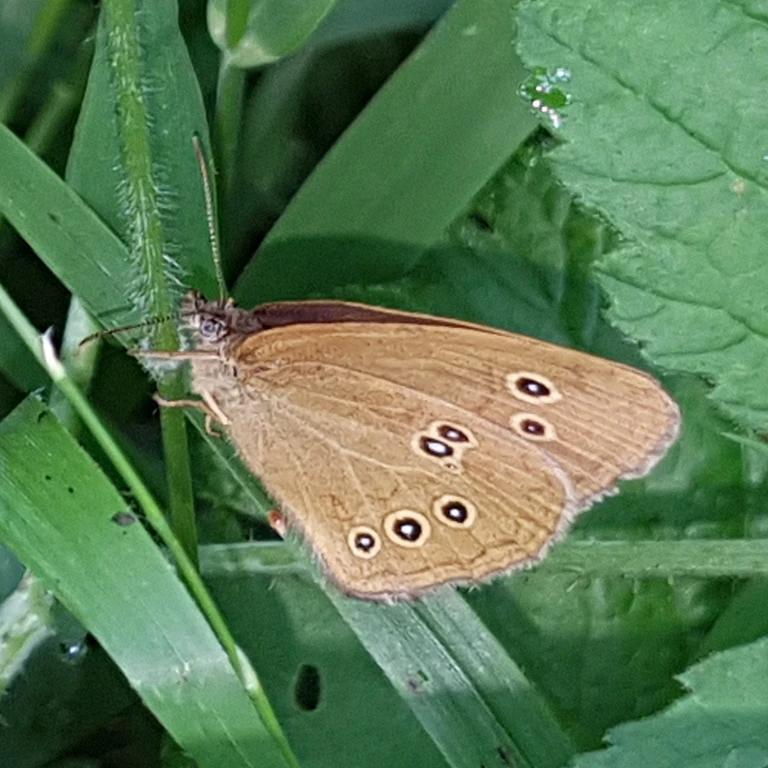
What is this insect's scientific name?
Aphantopus hyperantus
